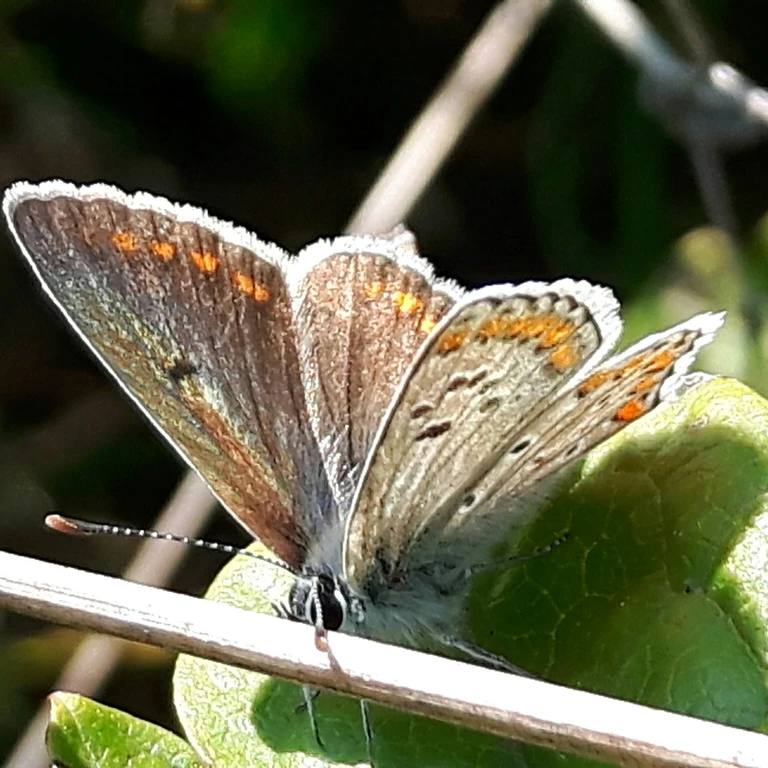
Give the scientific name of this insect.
Aricia agestis/artaxerxes
